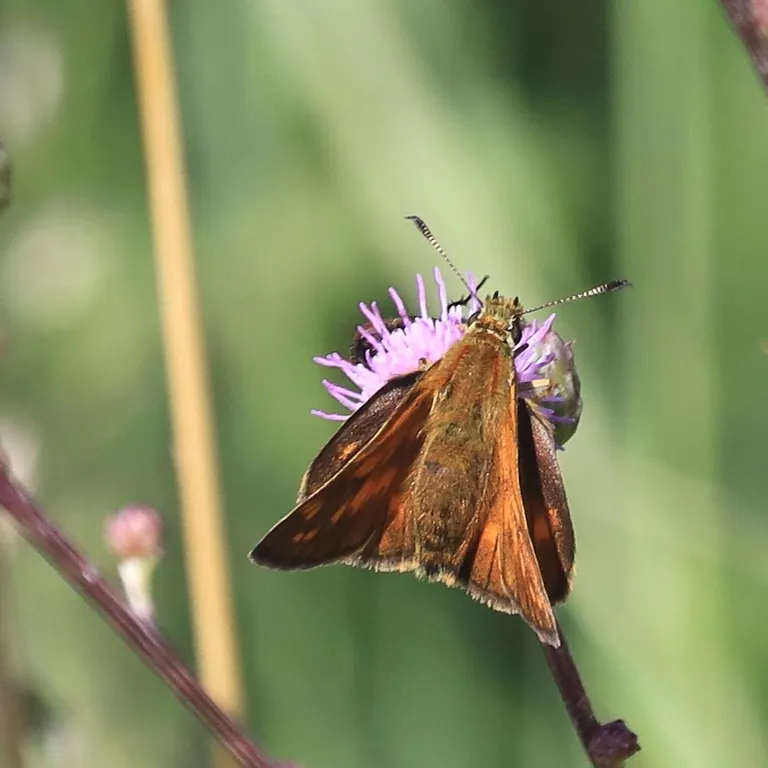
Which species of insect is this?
Ochlodes sylvanus (also Ochlodes venata)
